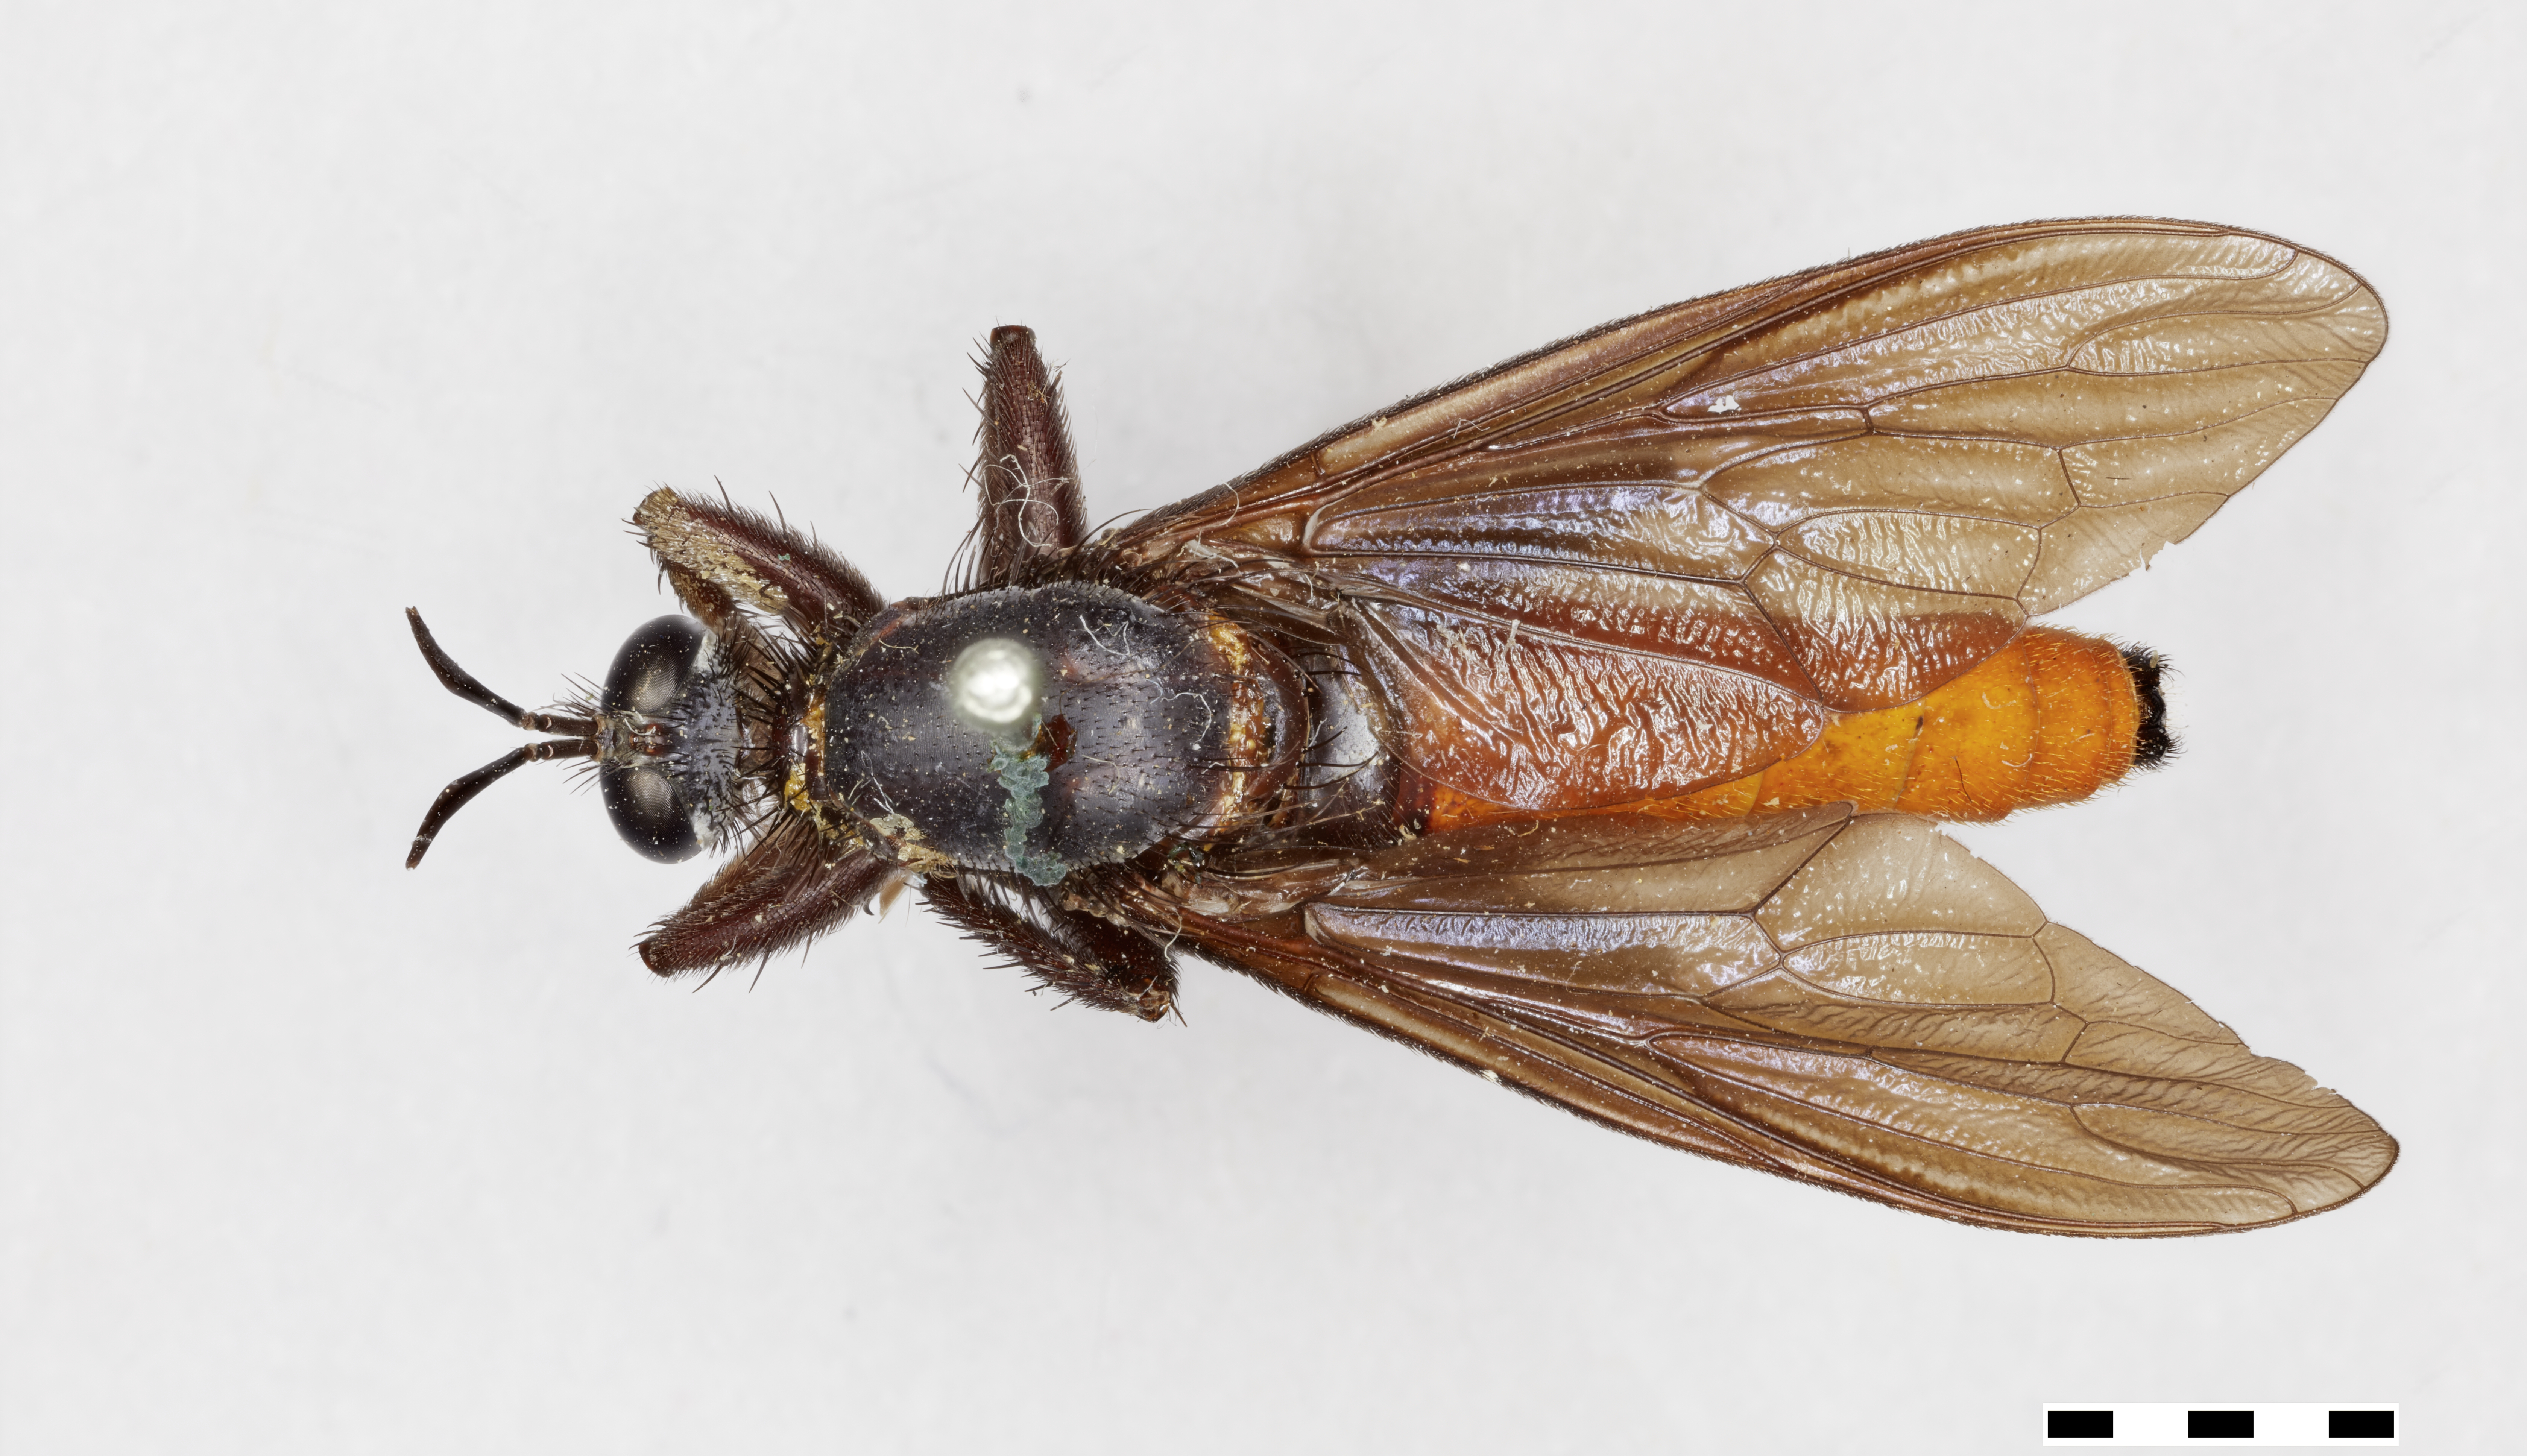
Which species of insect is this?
Ospriocerus ventralis
